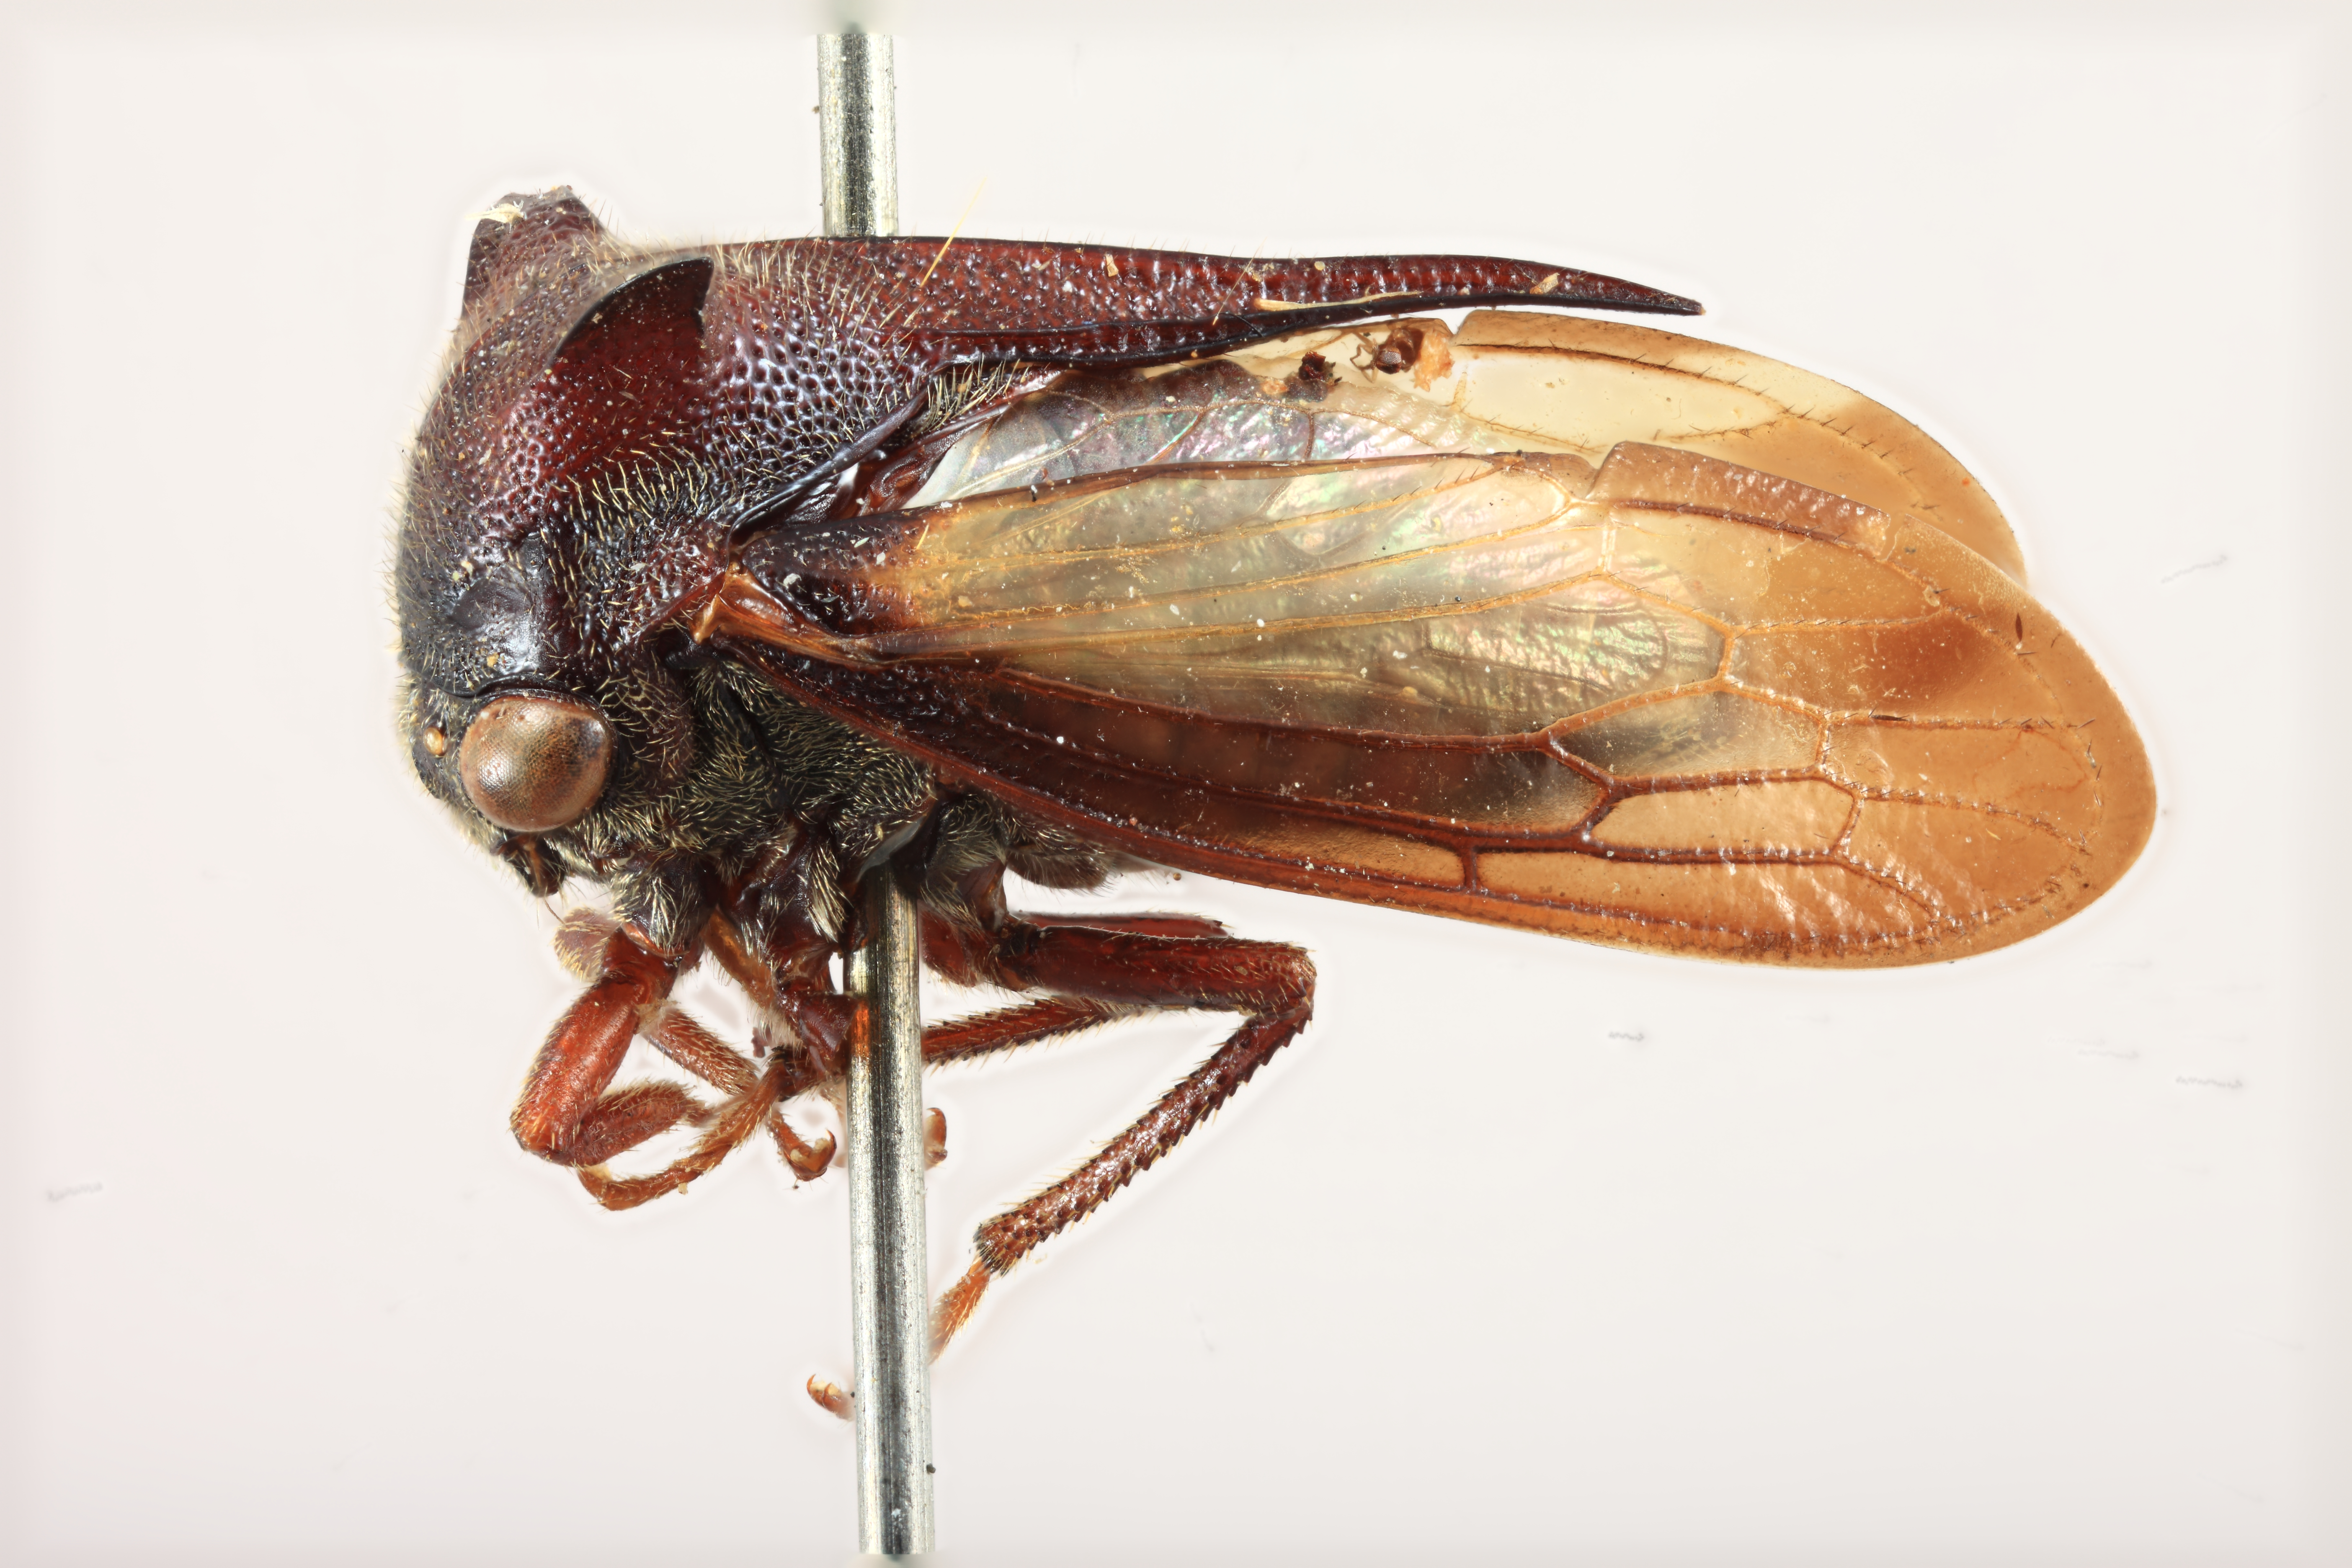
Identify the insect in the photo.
Periaman brevifrons
